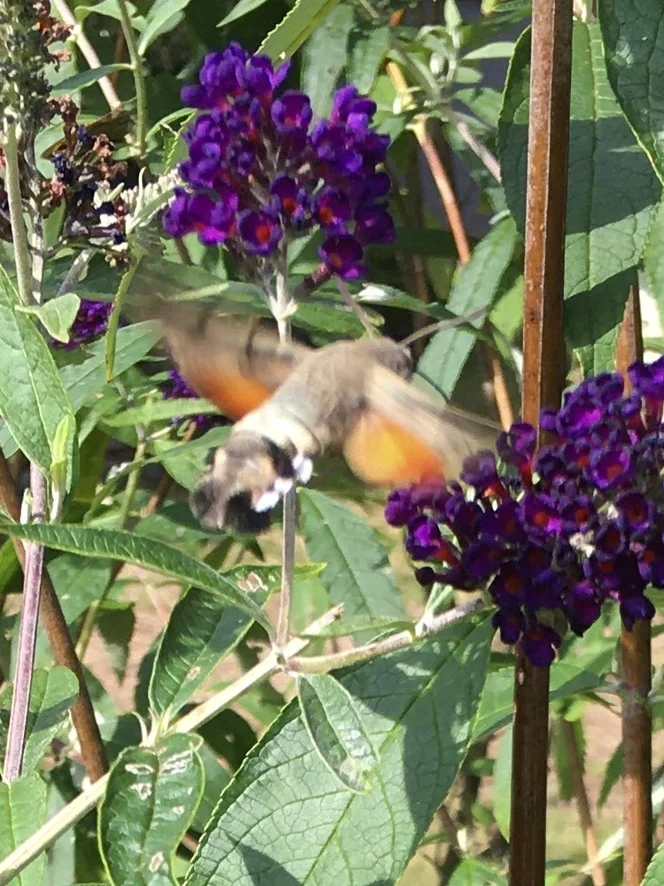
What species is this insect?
Macroglossum stellatarum
